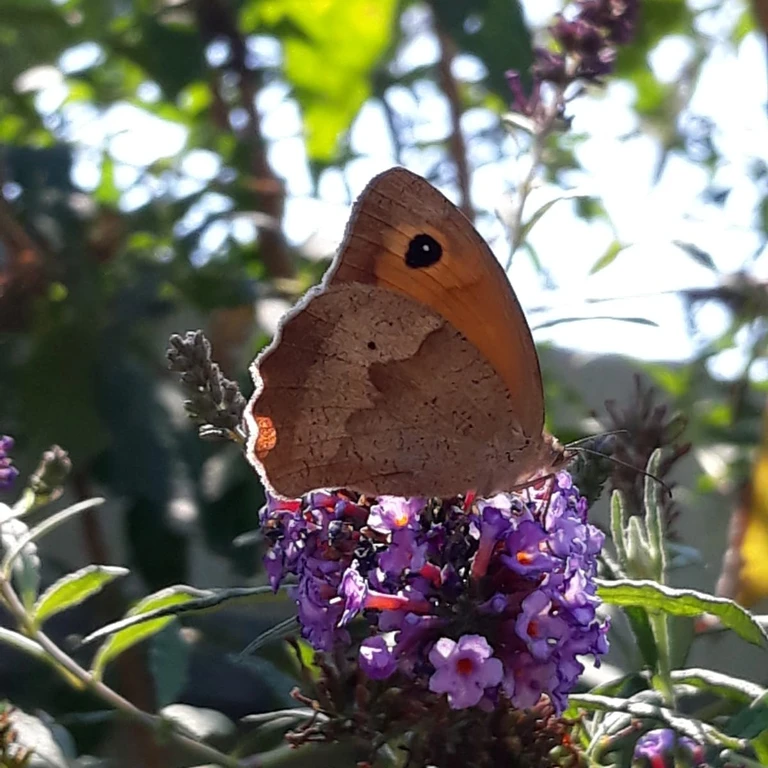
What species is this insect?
Maniola jurtina
